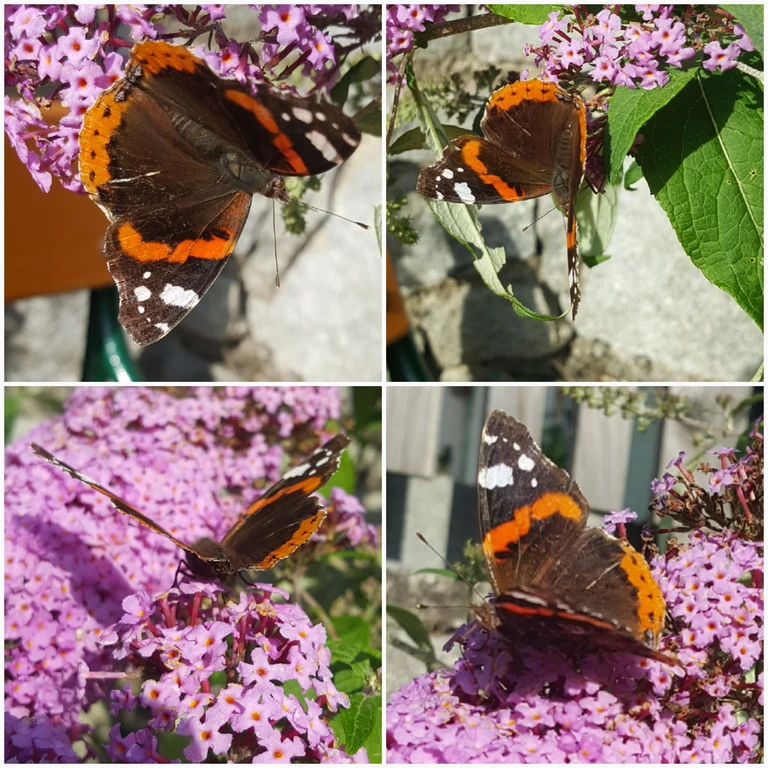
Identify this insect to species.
Vanessa atalanta
